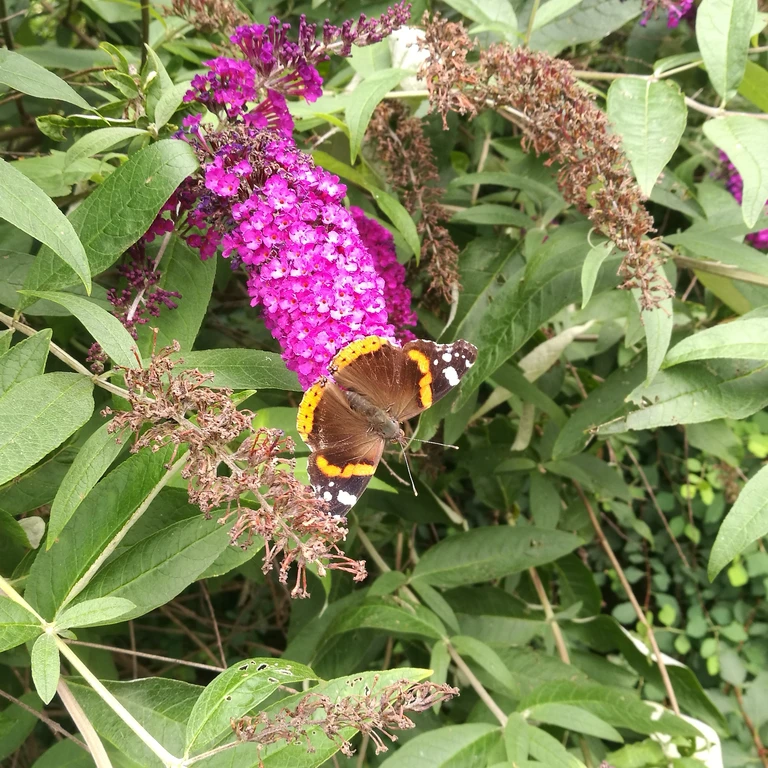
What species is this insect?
Vanessa atalanta
